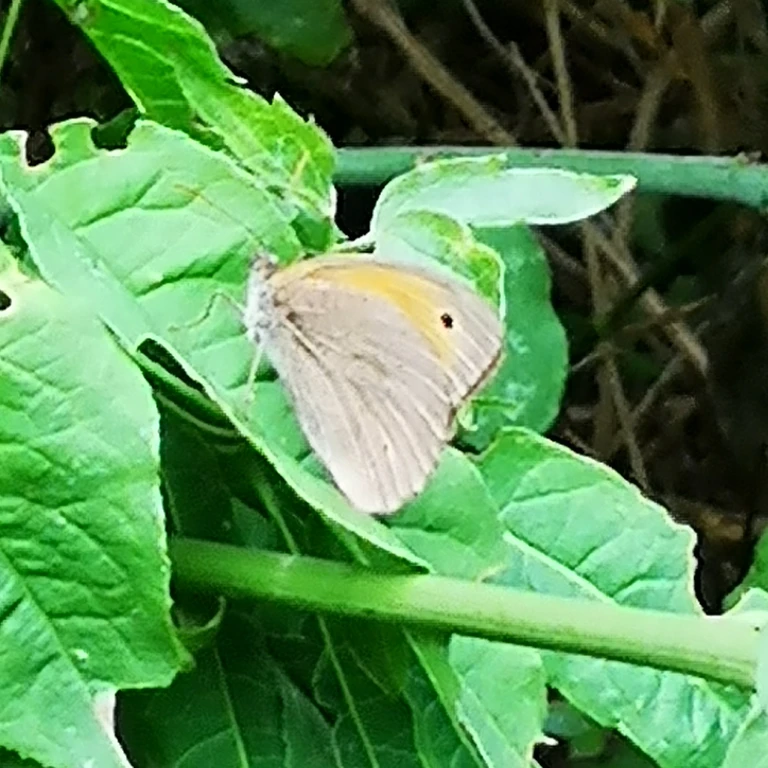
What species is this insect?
Maniola jurtina
